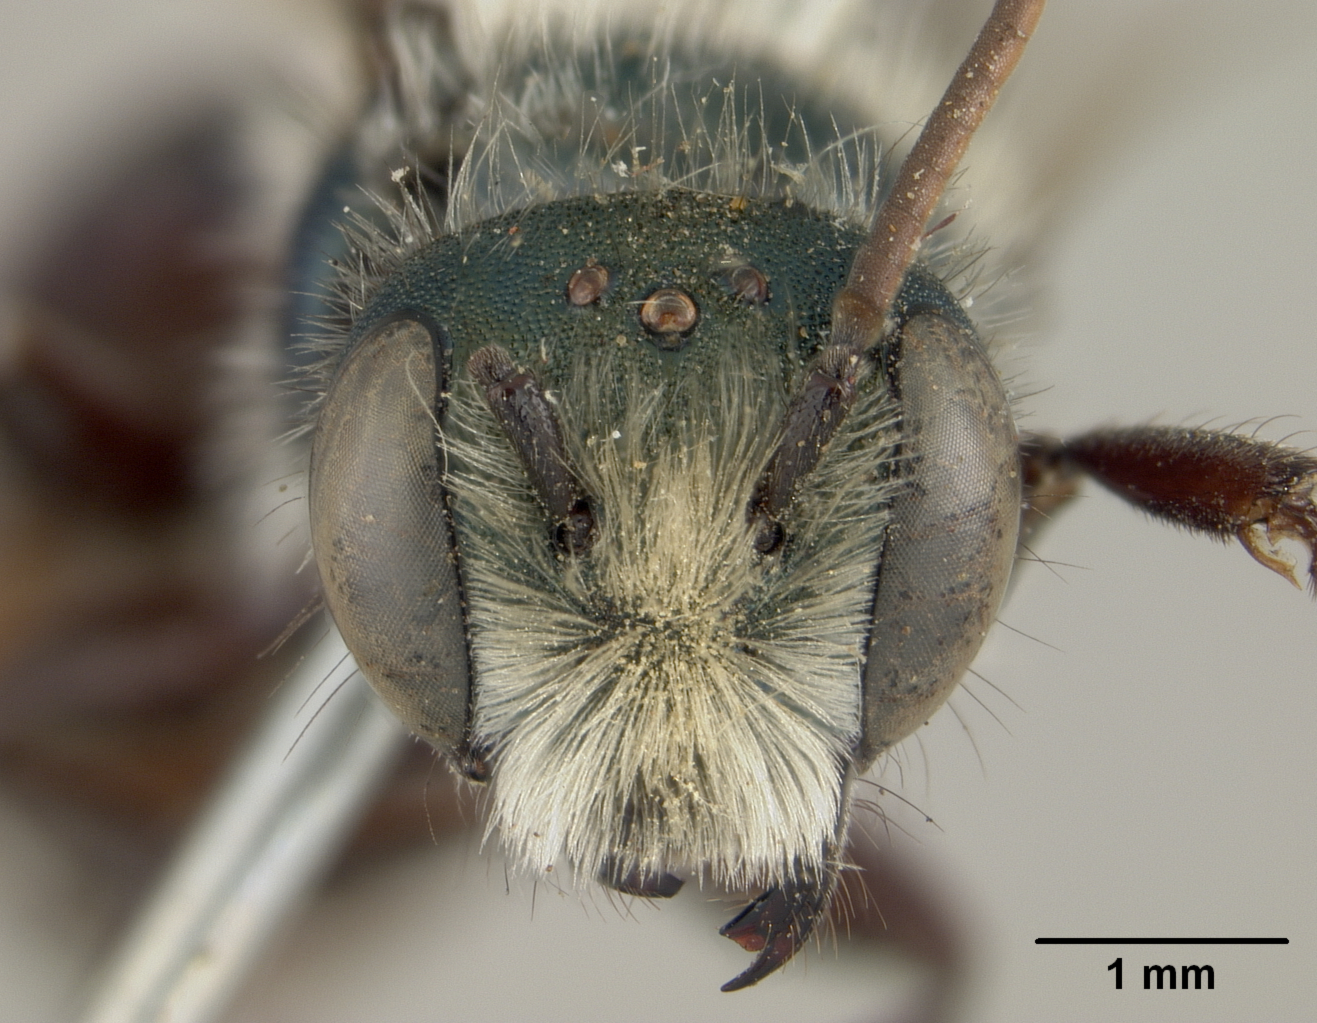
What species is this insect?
Osmia mertensiae
